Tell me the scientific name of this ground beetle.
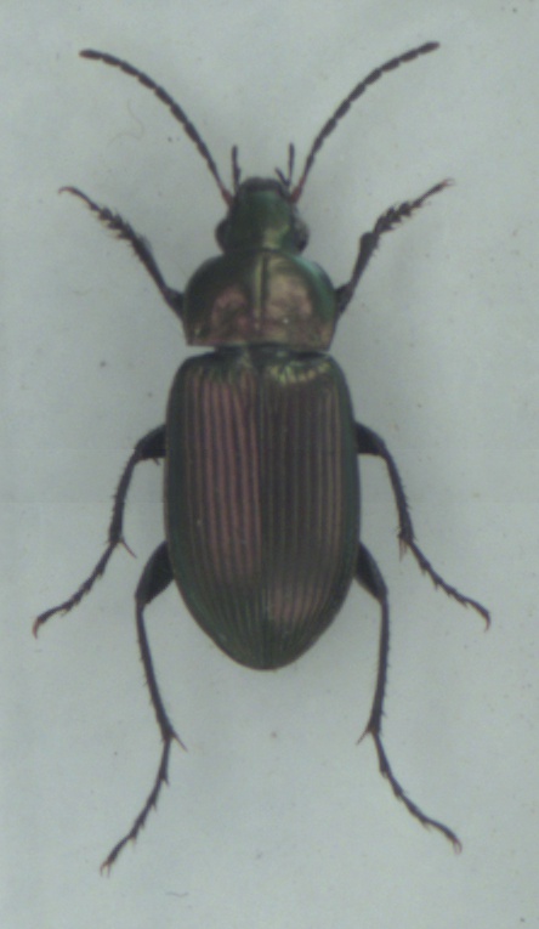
Poecilus cupreus
